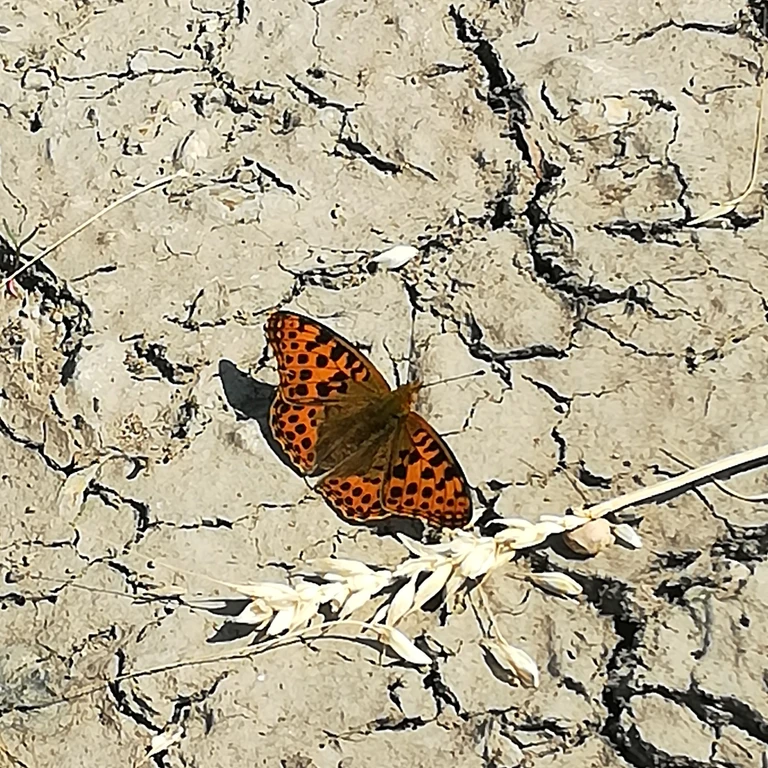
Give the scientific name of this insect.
Issoria lathonia
